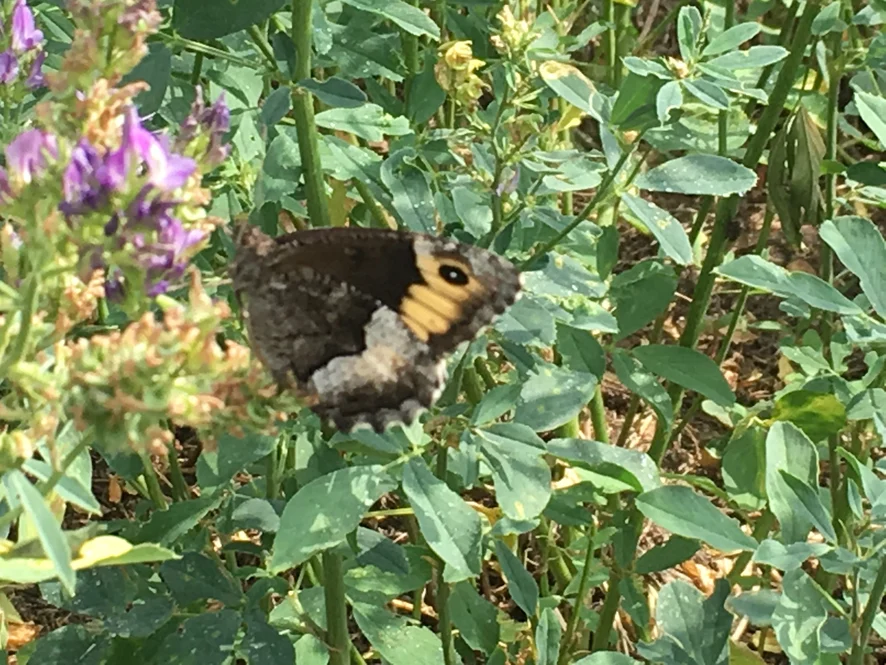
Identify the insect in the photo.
Hipparchia alcyone
